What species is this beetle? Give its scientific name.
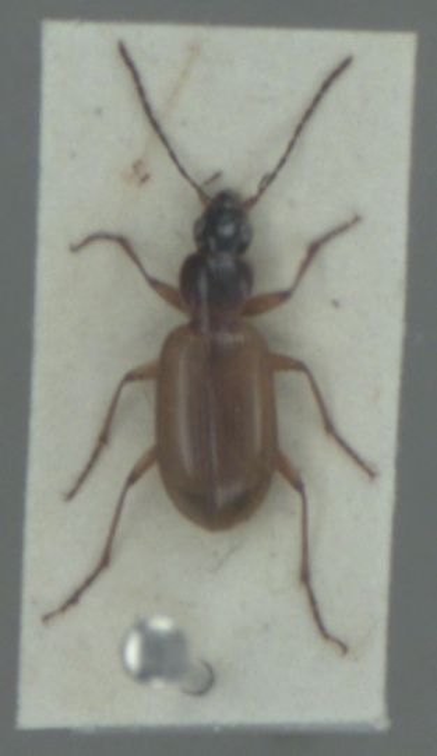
Agonum thoreyi
